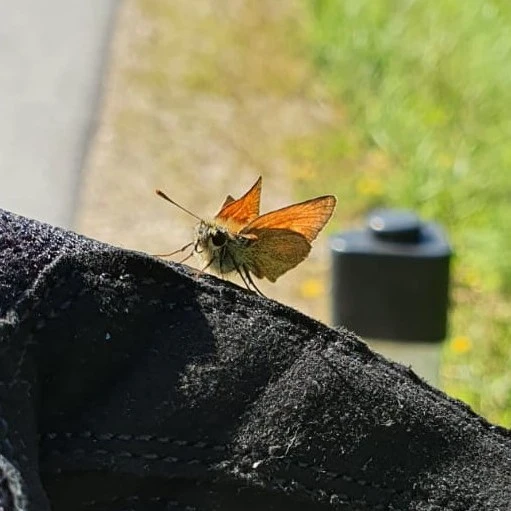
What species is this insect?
Thymelicus sylvestris
